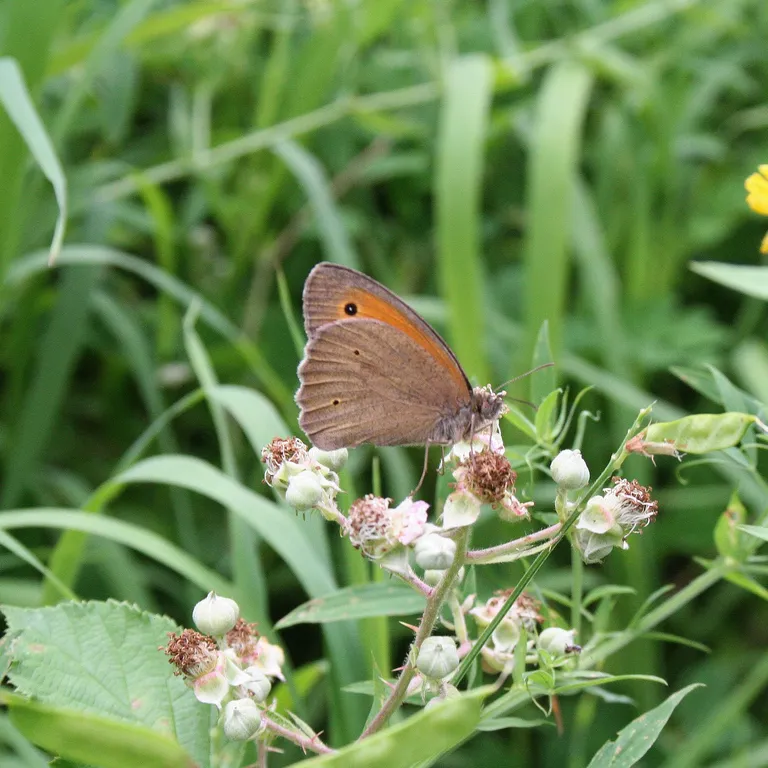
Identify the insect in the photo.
Maniola jurtina
